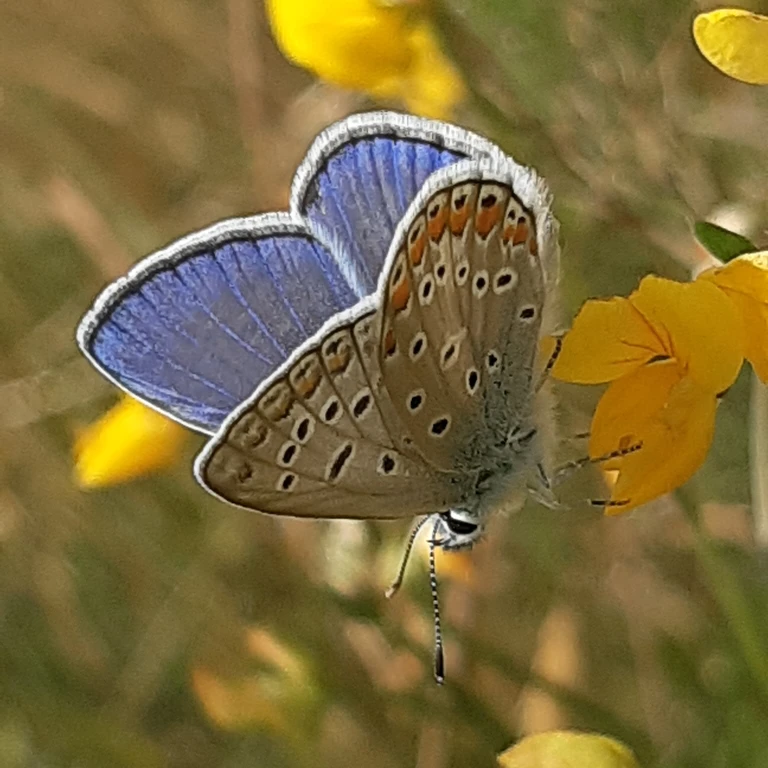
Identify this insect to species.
Polyommatus icarus
